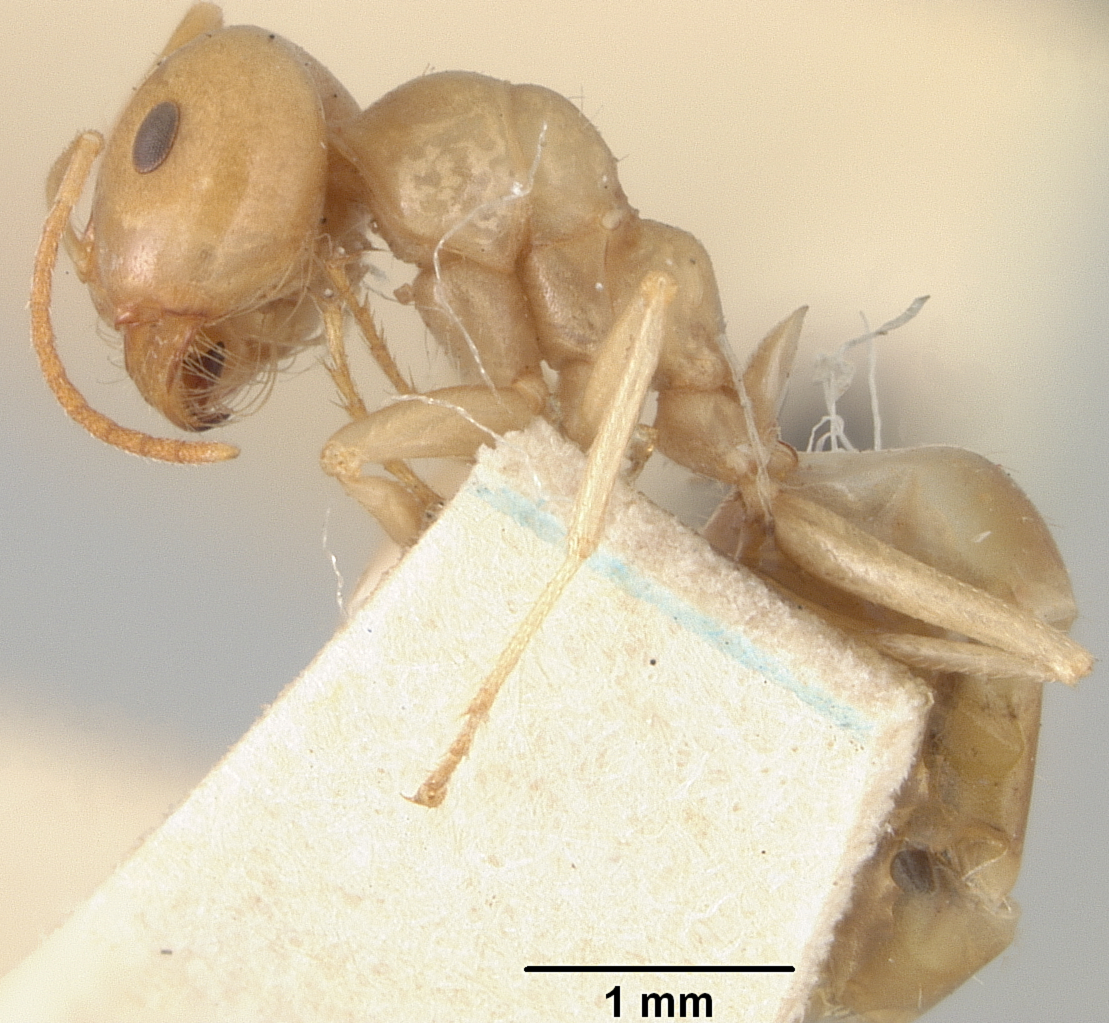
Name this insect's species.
Melophorus ludius
